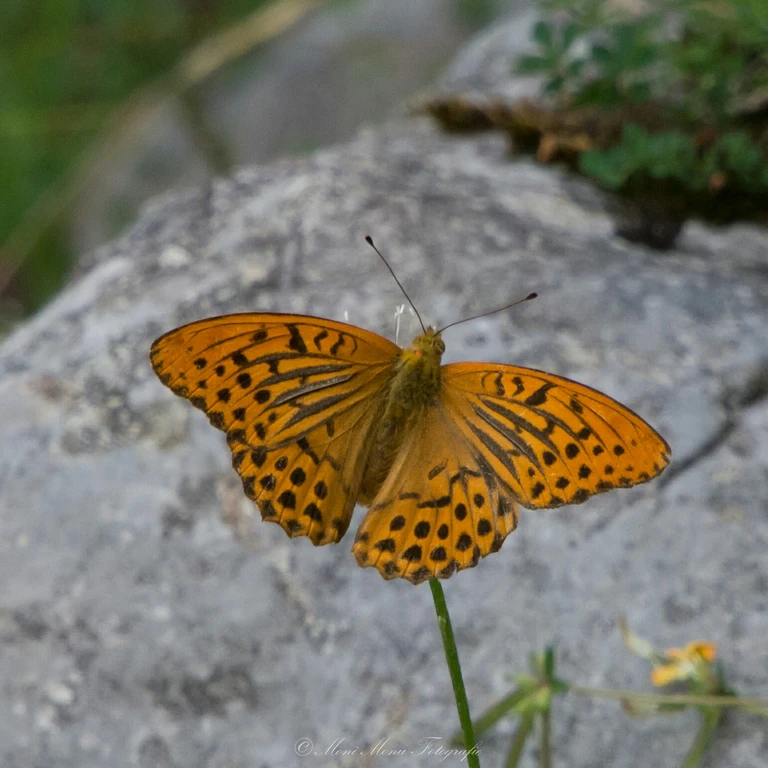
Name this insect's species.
Argynnis paphia
